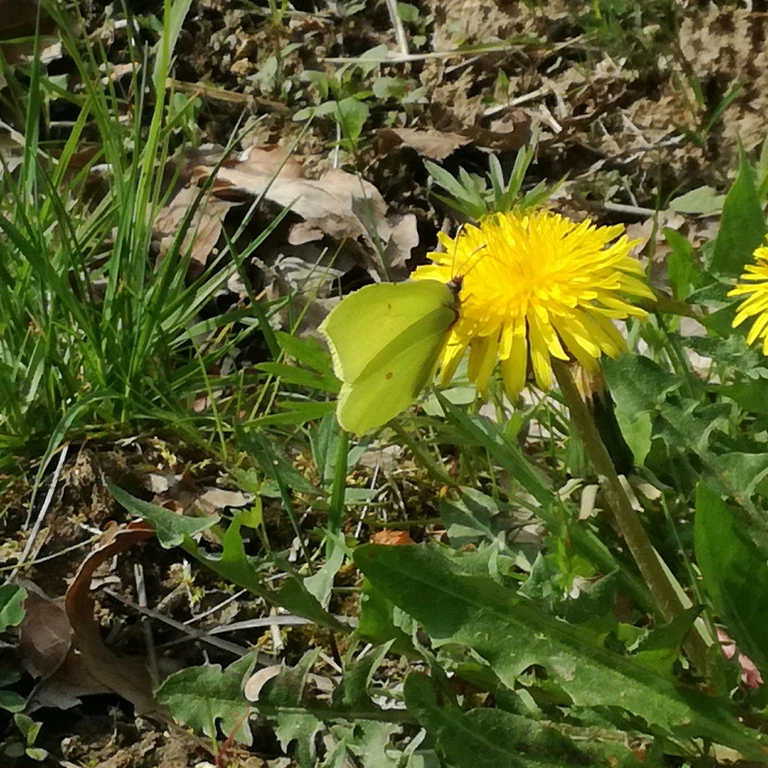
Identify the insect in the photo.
Gonepteryx rhamni
